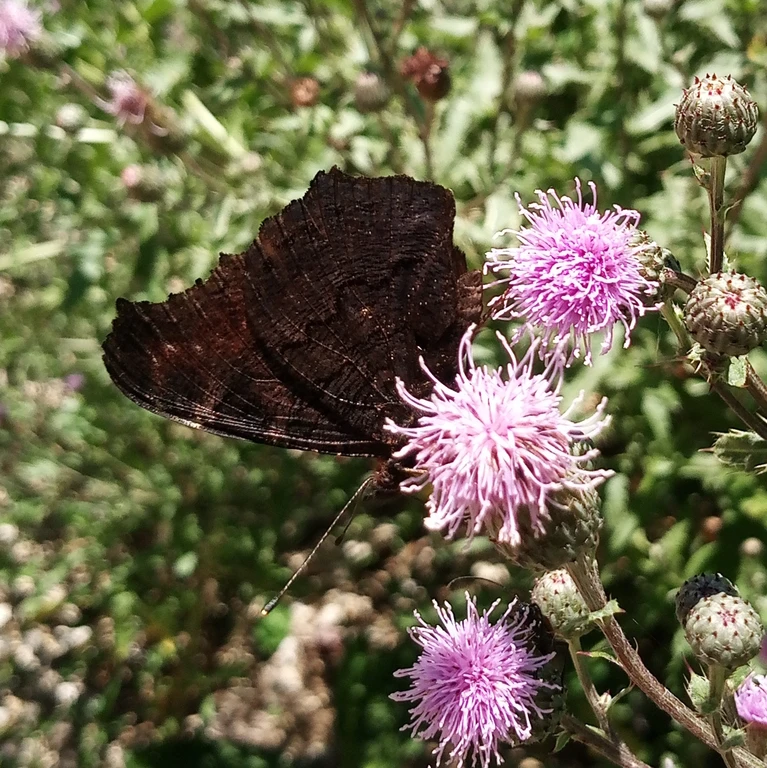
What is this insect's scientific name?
Aglais io
